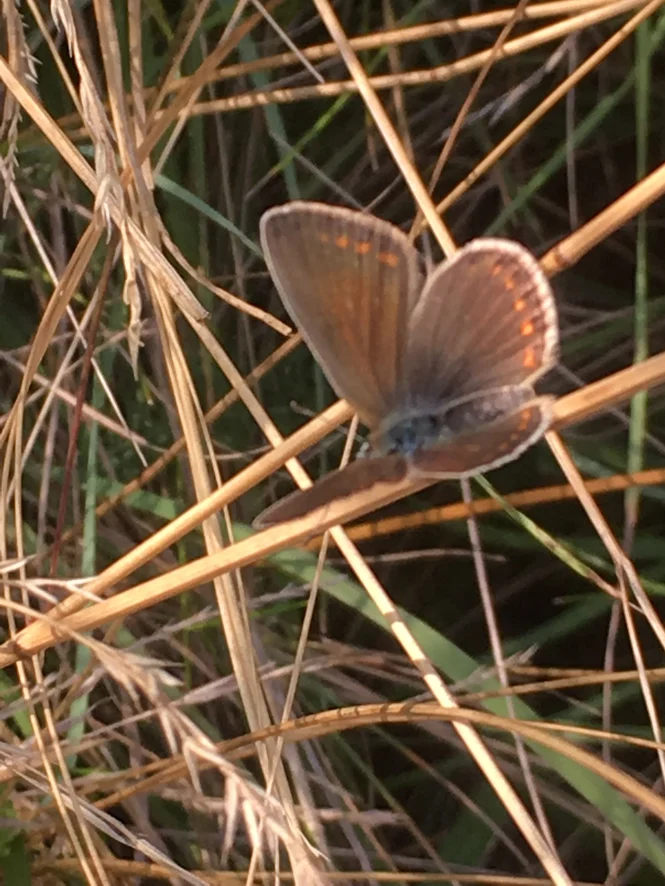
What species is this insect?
Polyommatus icarus
